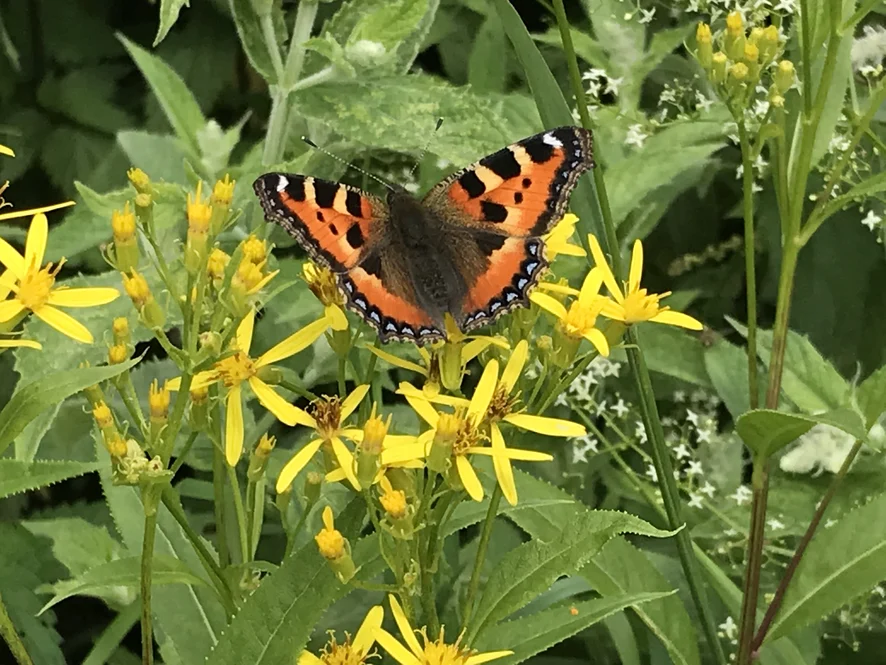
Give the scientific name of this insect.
Aglais urticae
